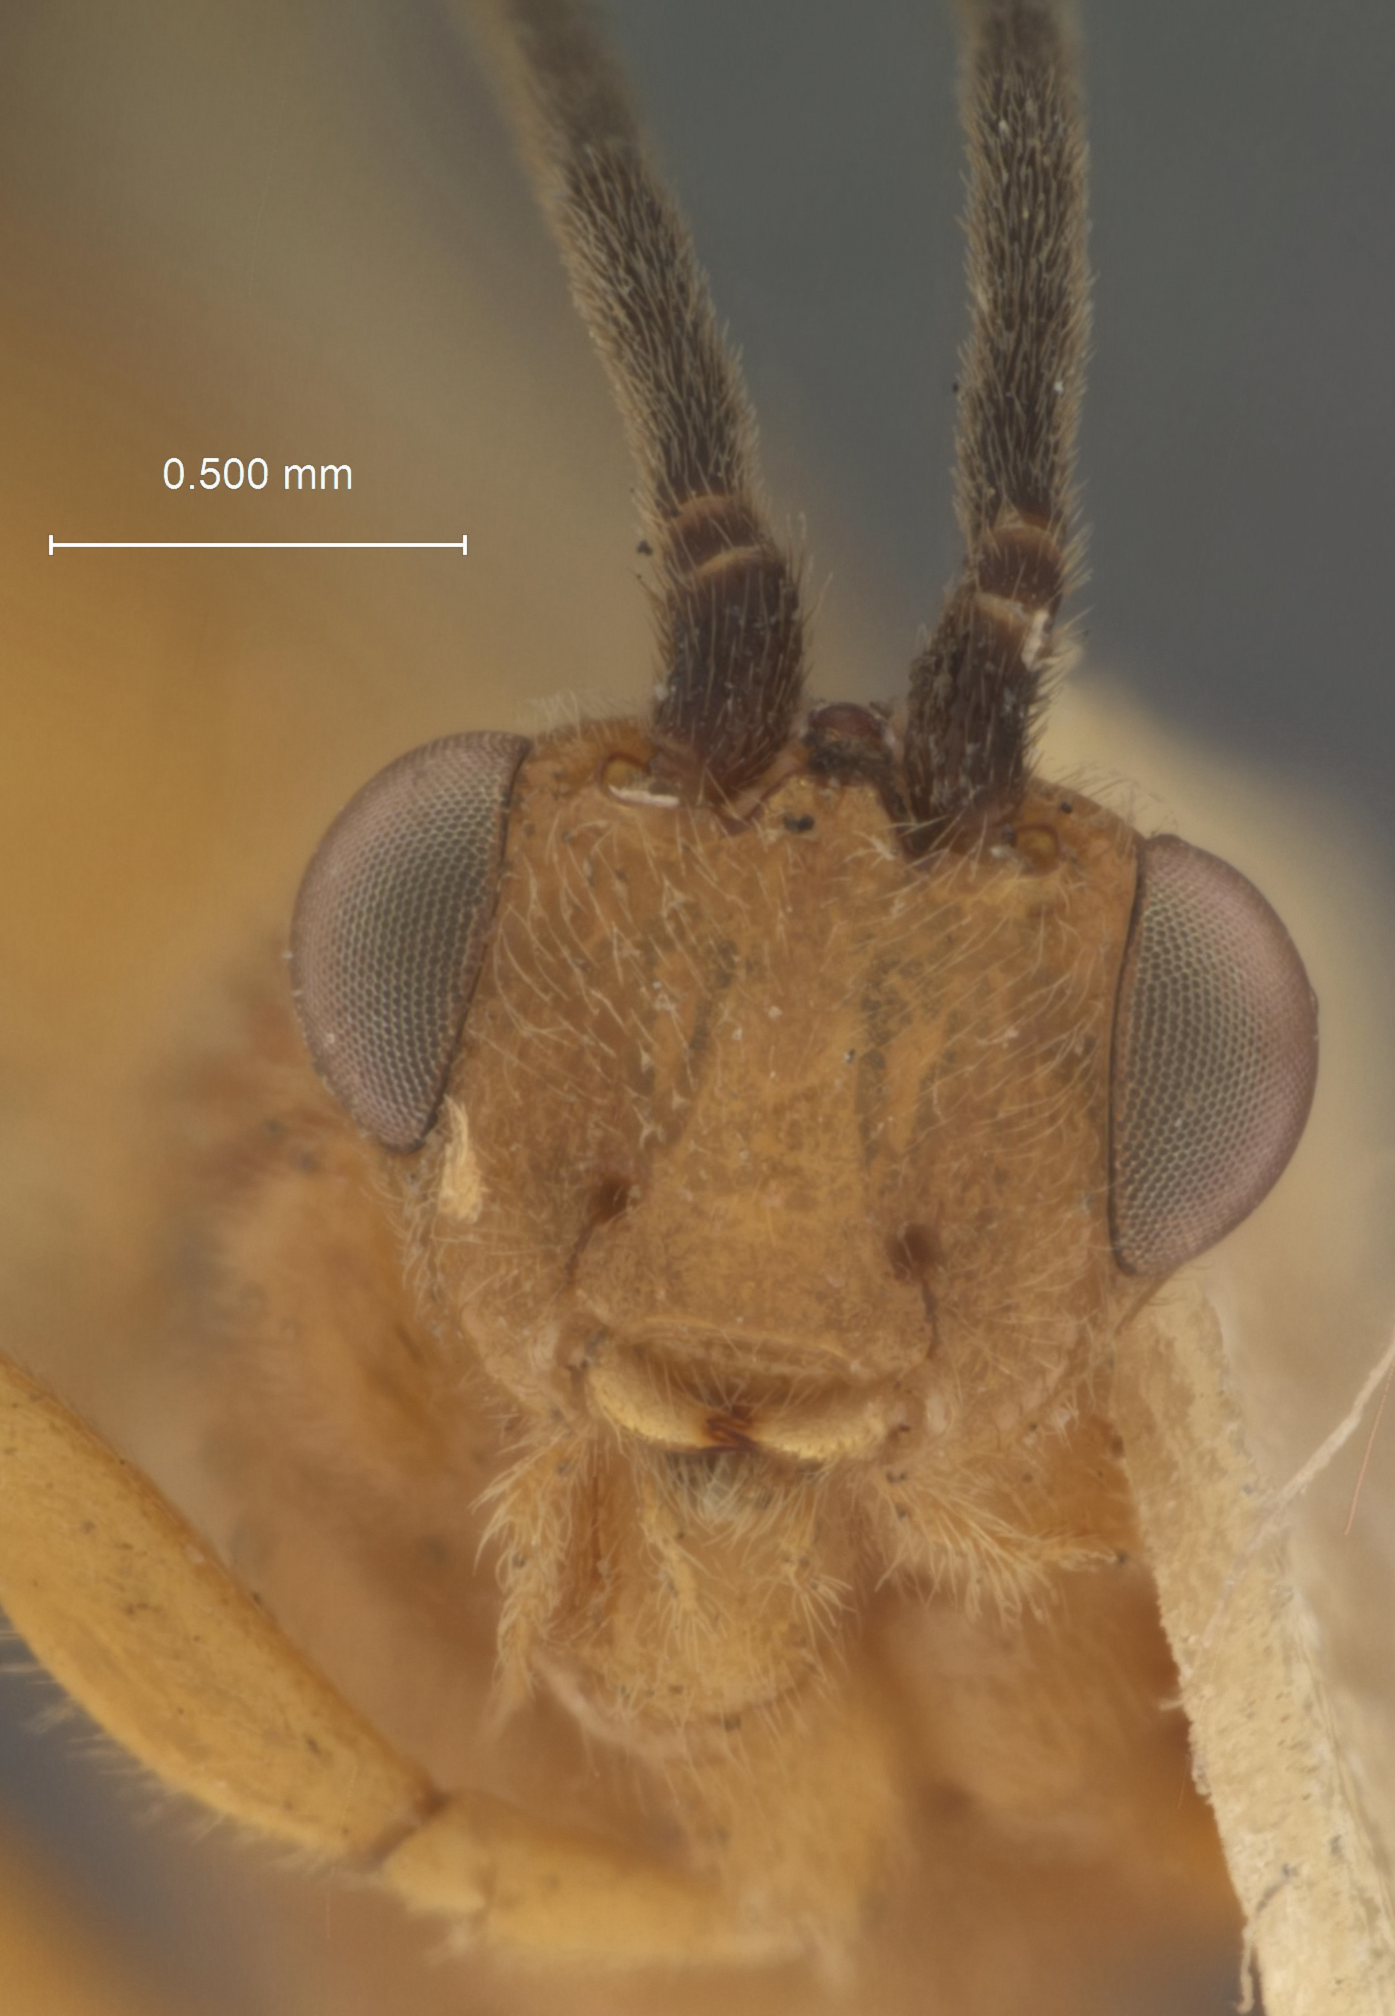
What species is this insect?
Euagathis cryptophlebiae
